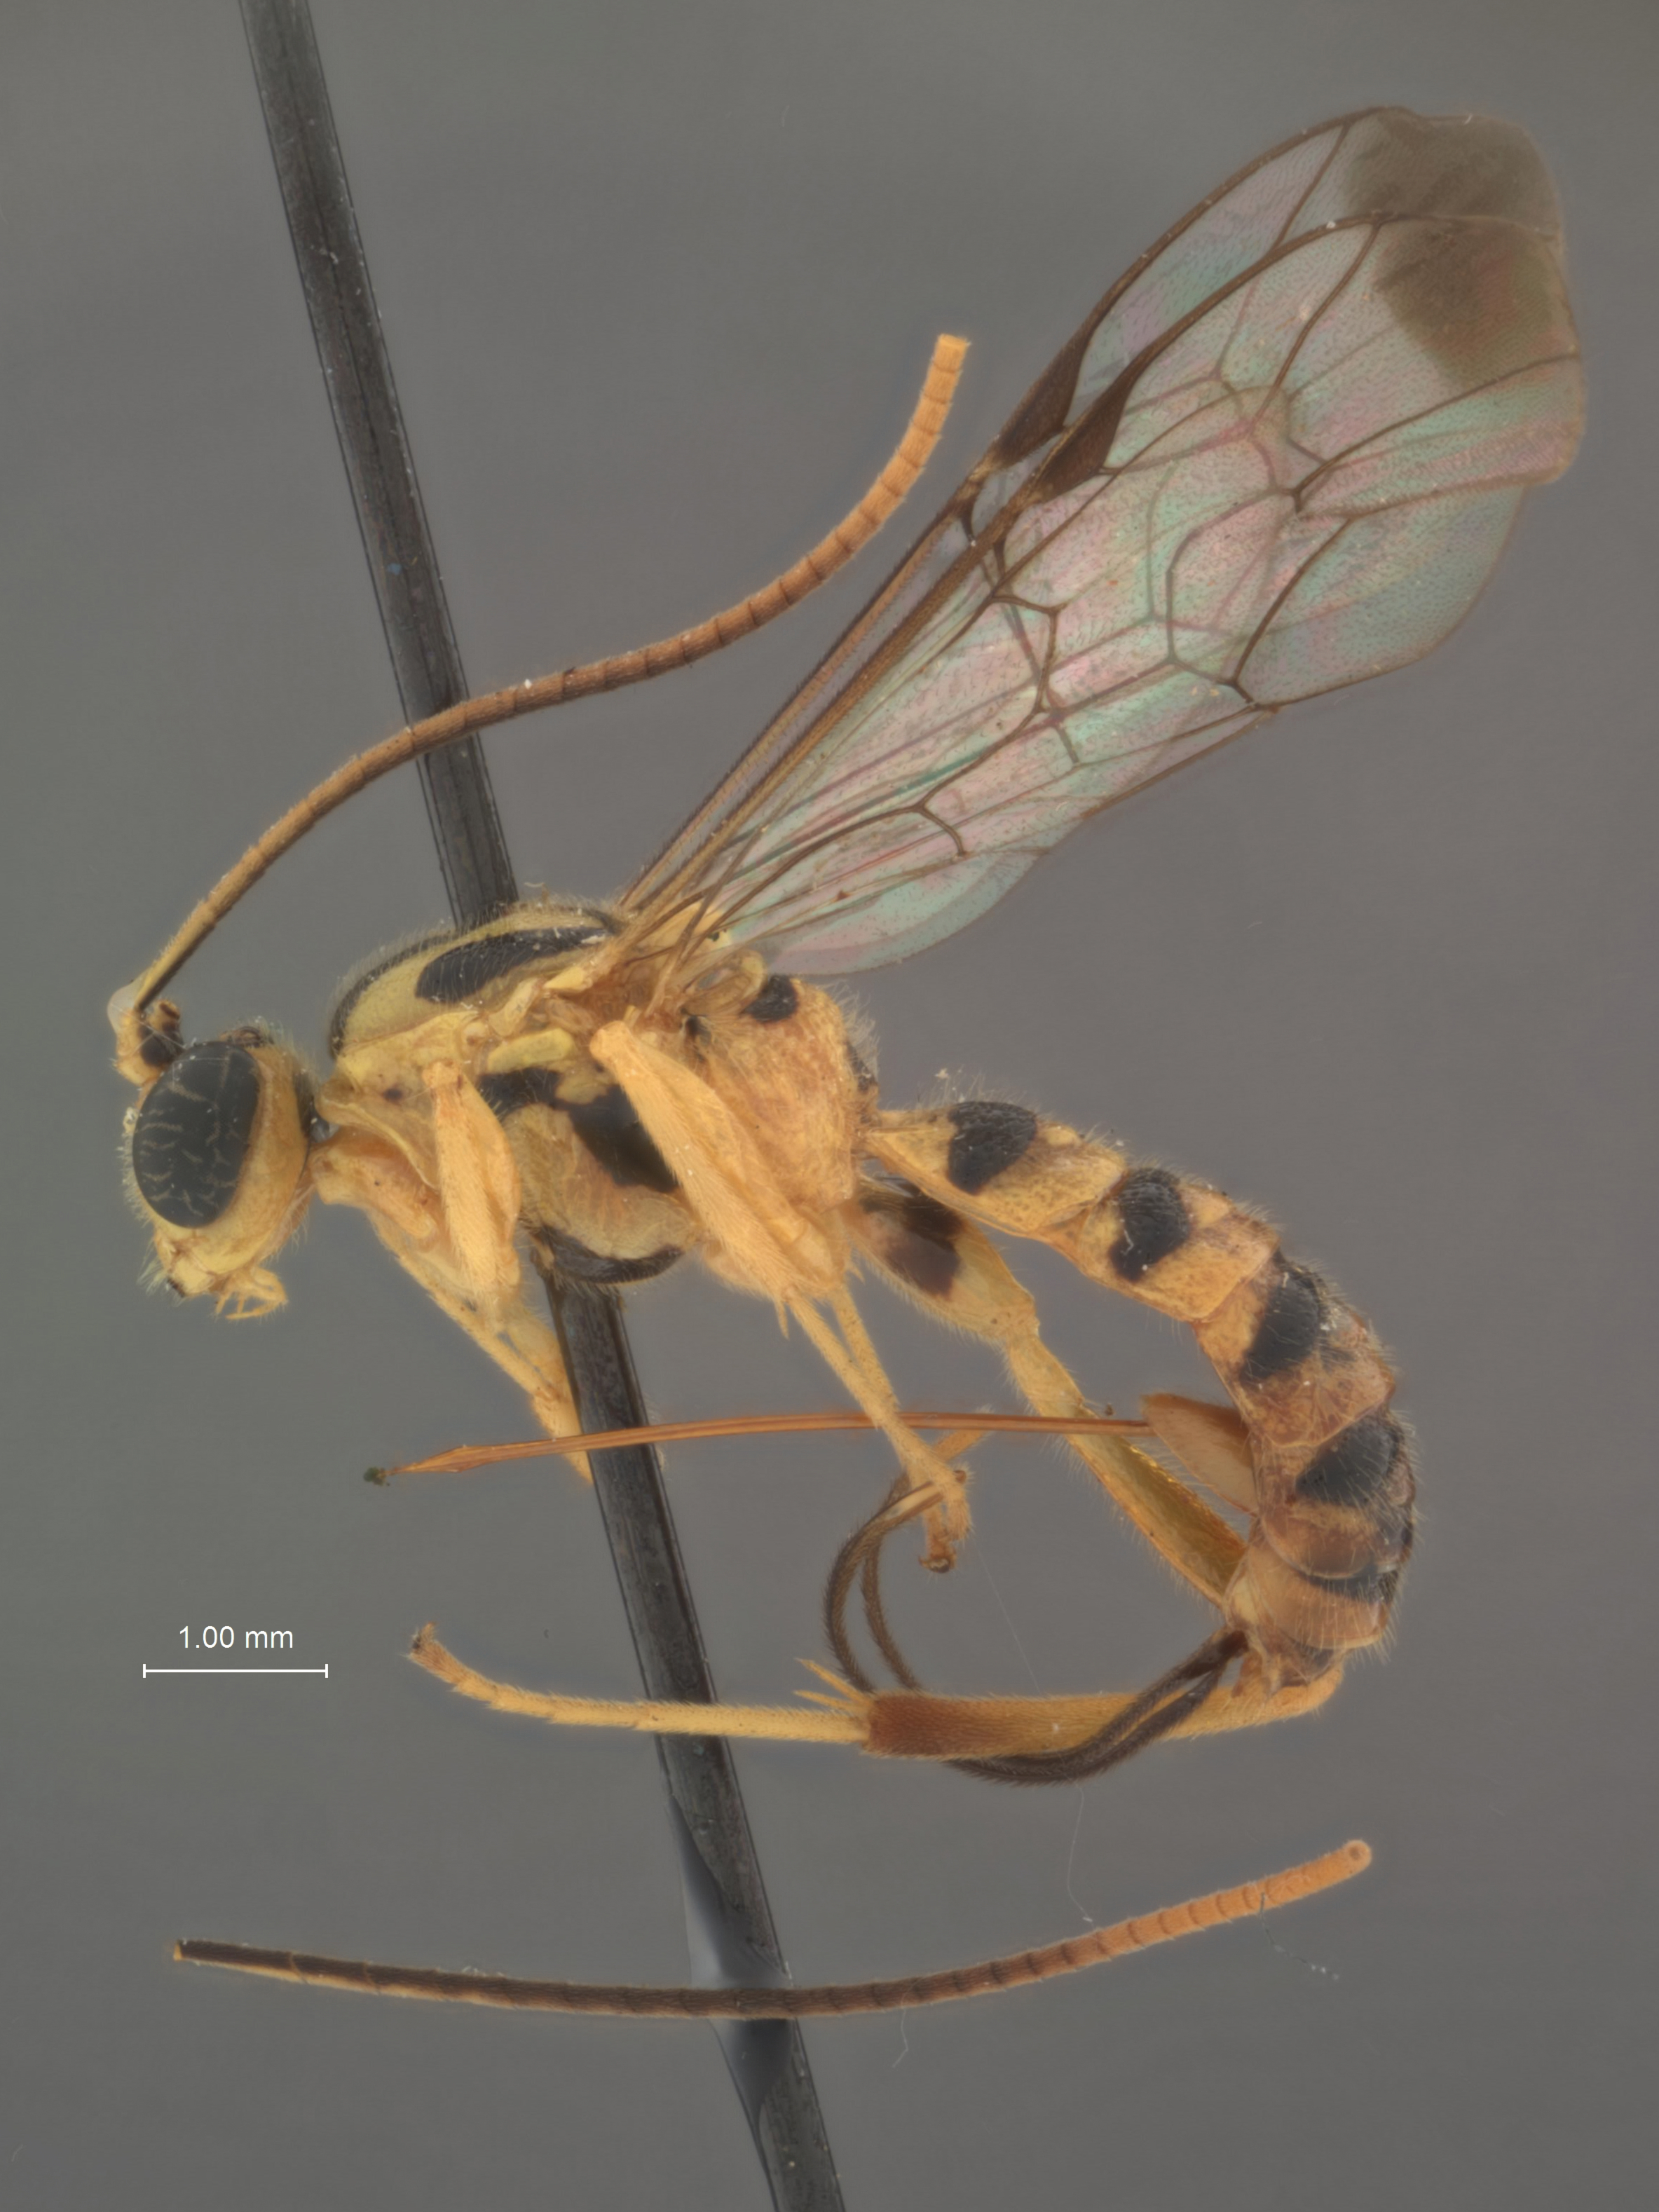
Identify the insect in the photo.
Toxophoroides glaucomatus
